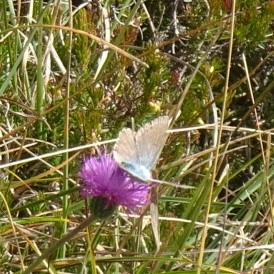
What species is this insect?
Lysandra coridon
